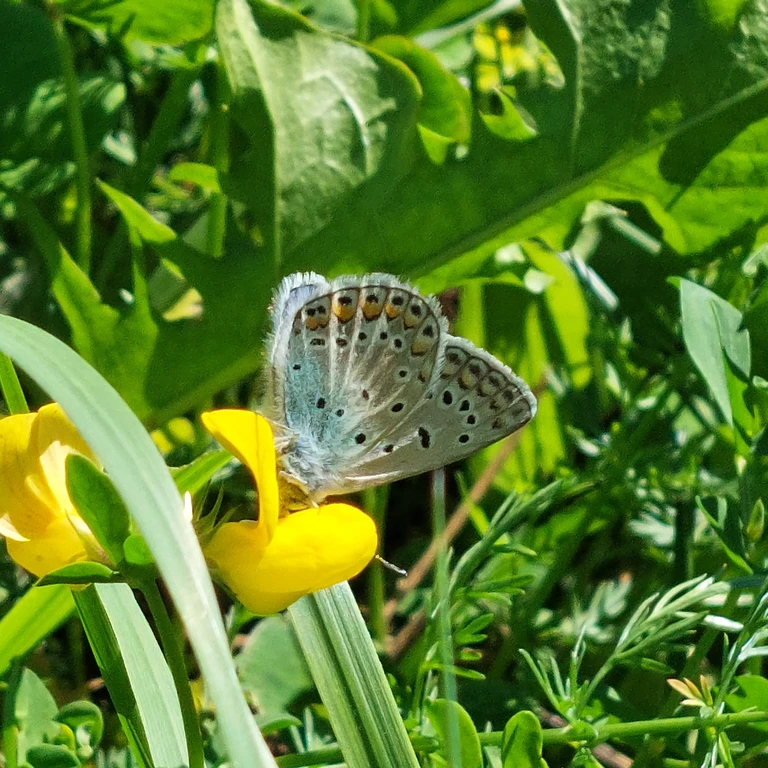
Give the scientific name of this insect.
Polyommatus icarus
